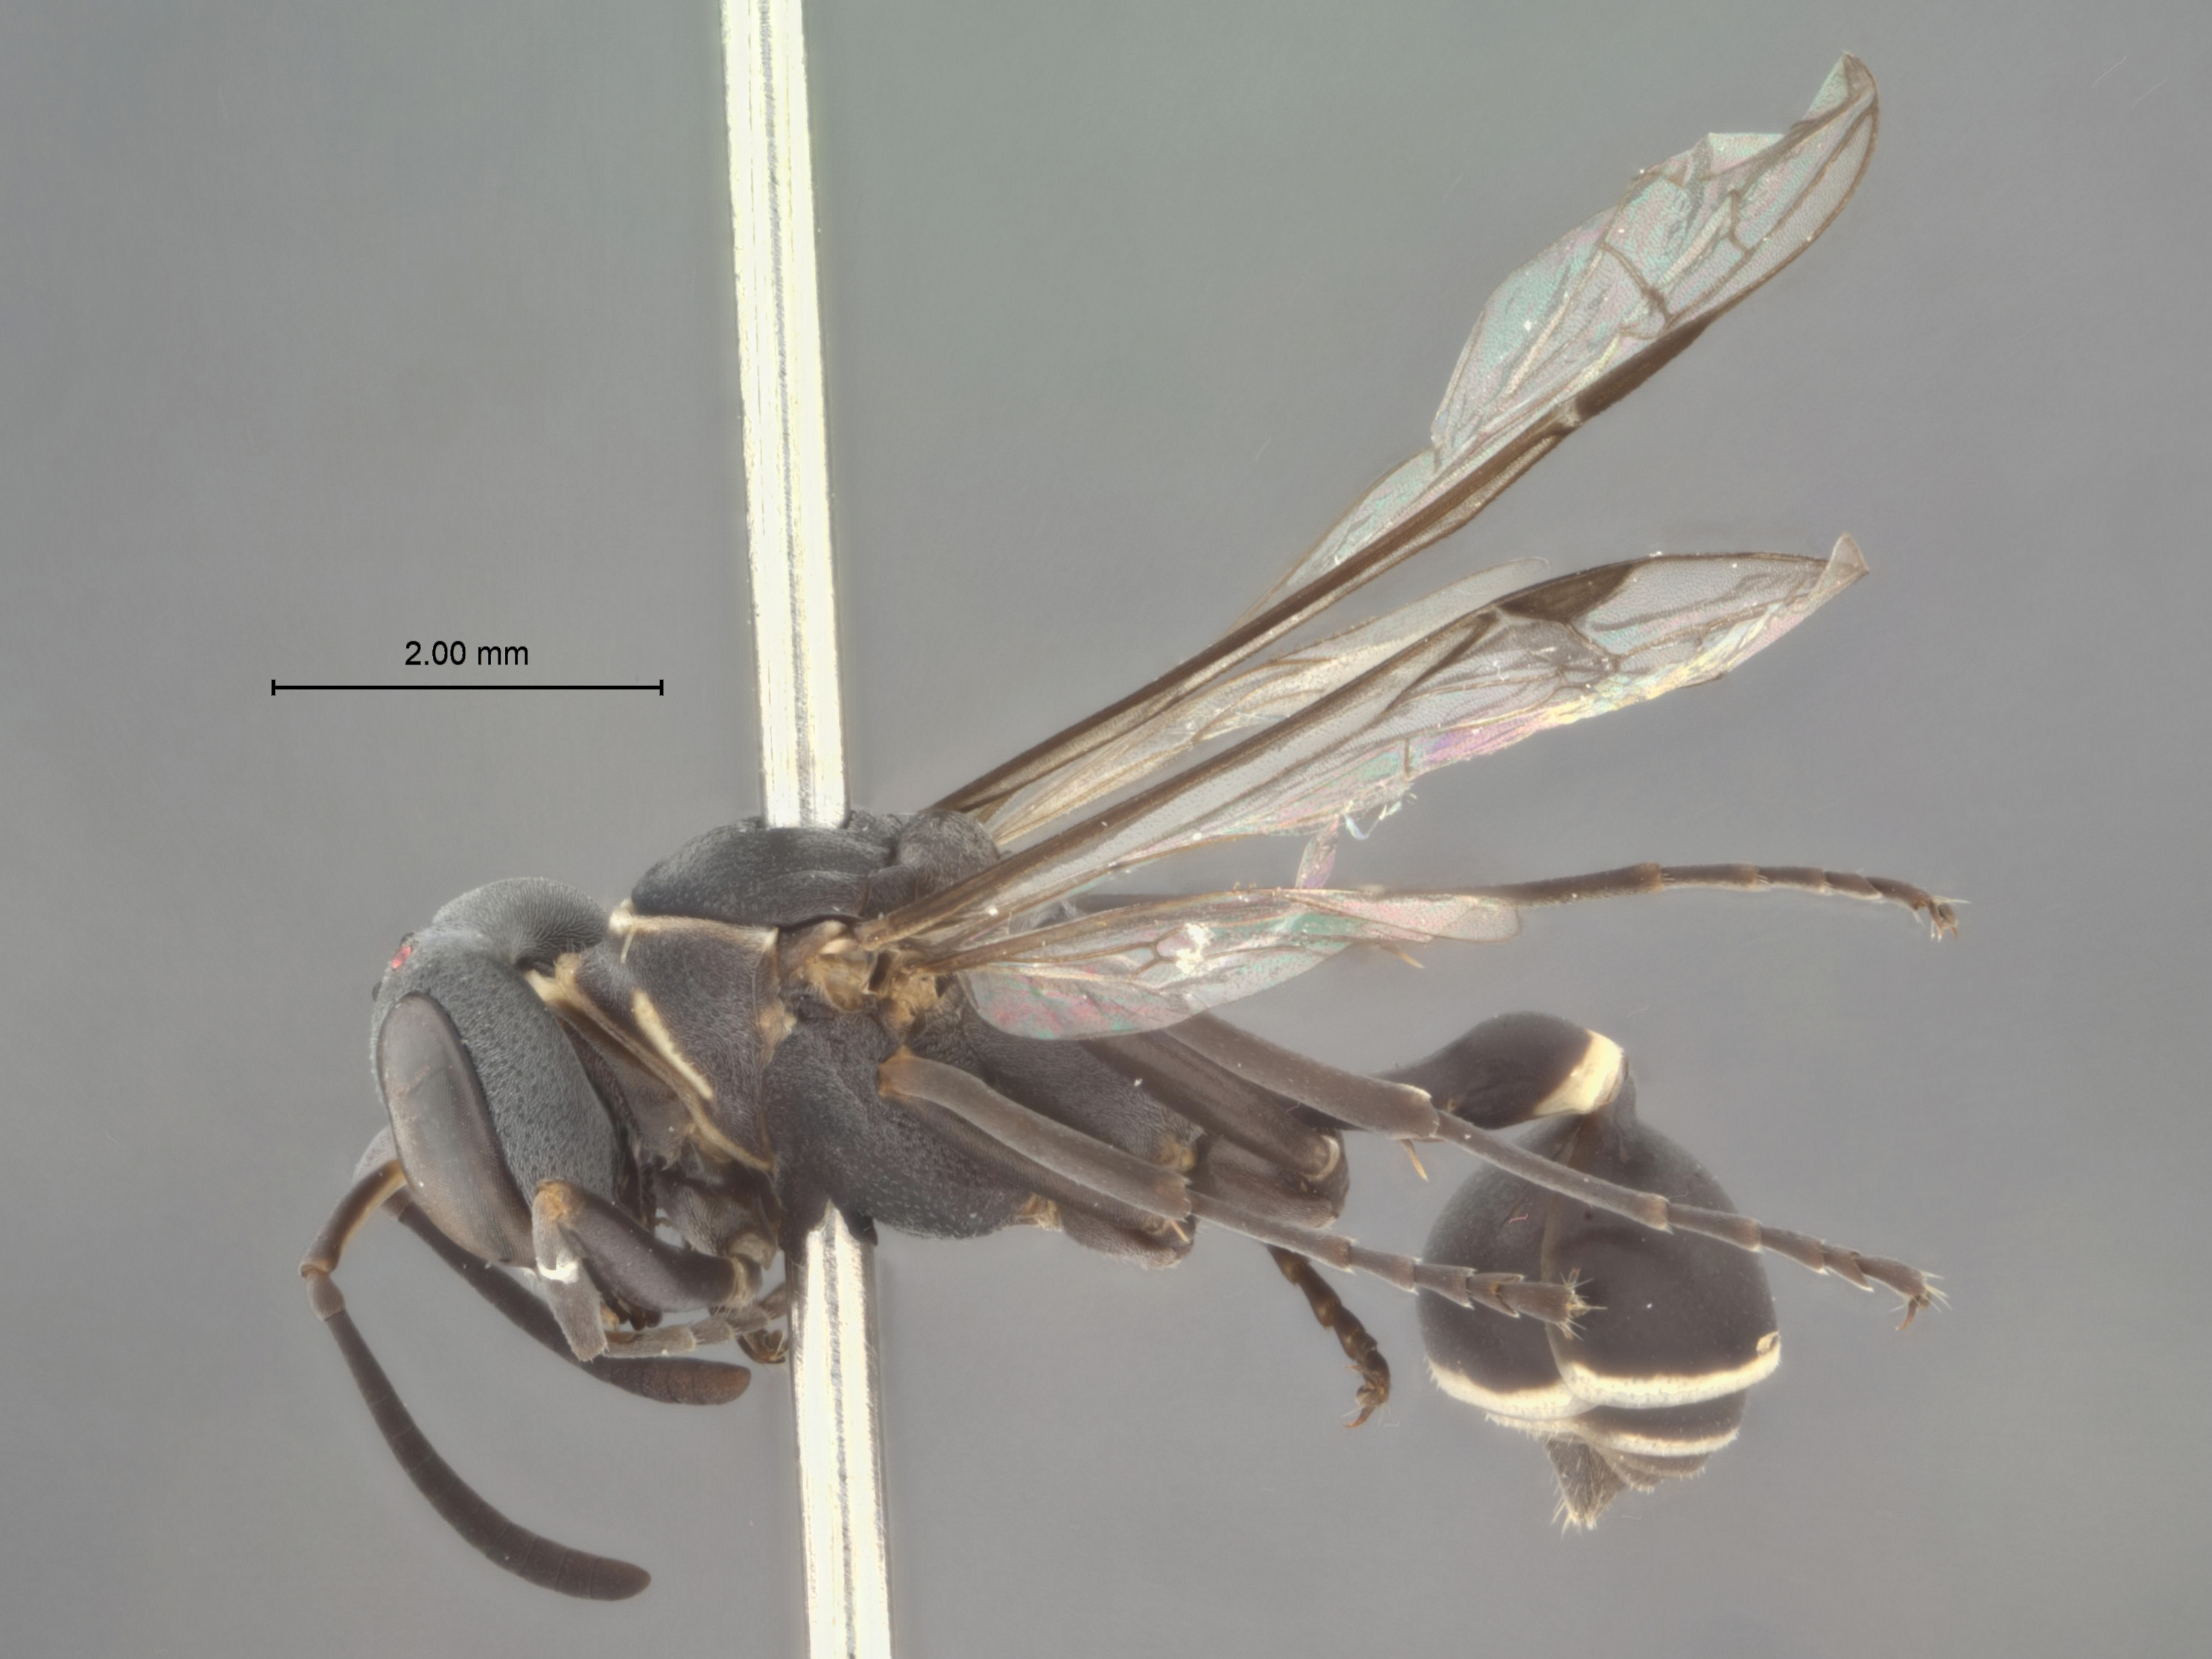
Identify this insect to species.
Metapolybia docilis
